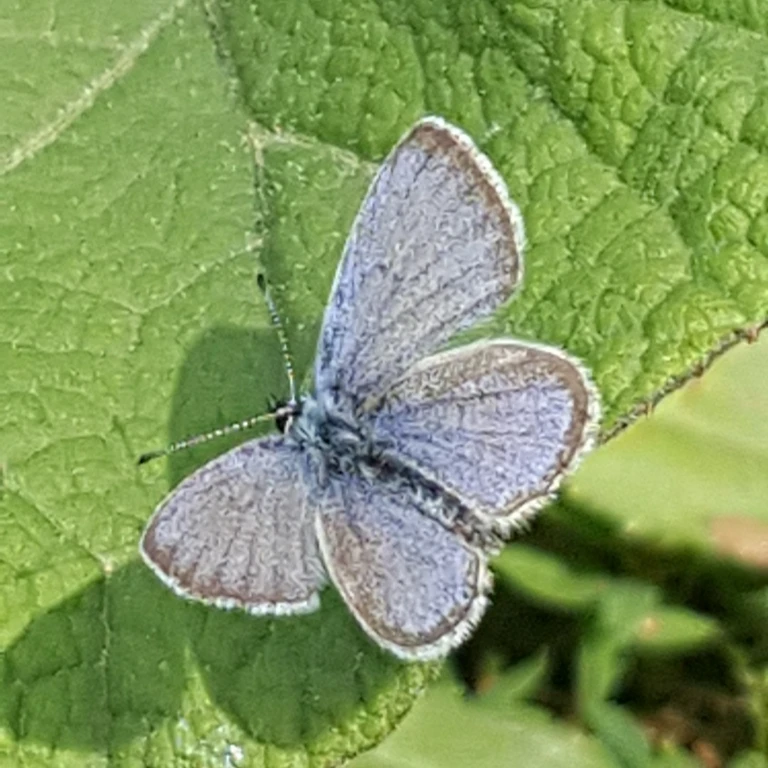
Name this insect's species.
Cupido decolorata (also Elkalyce decolorata)
